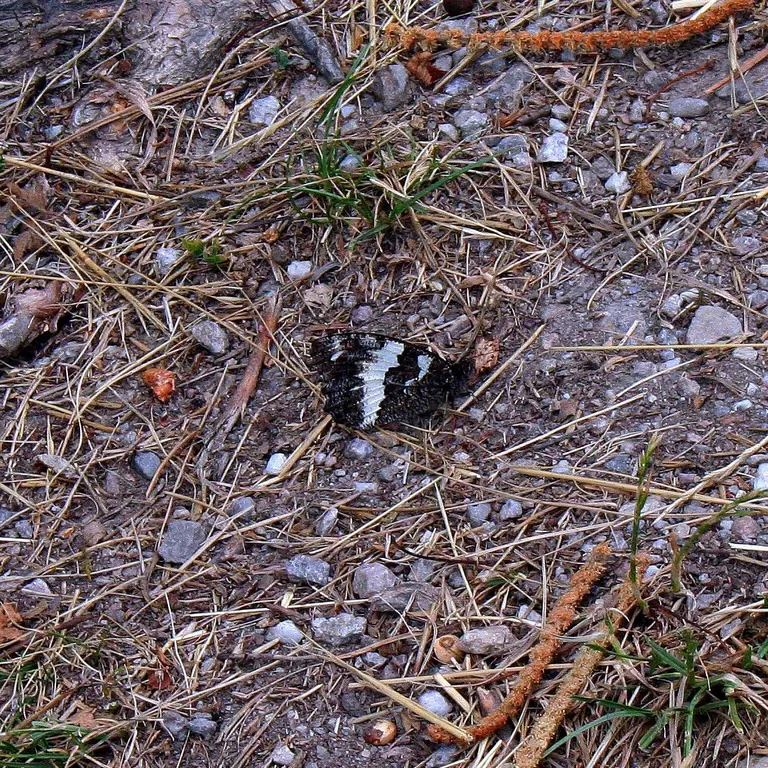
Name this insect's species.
Brintesia circe
